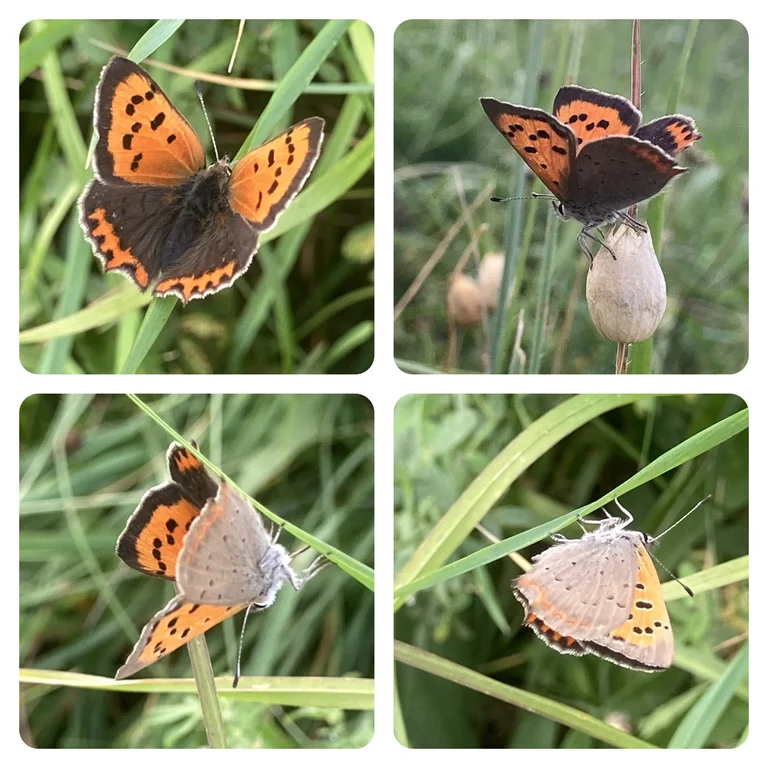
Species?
Lycaena phlaeas
